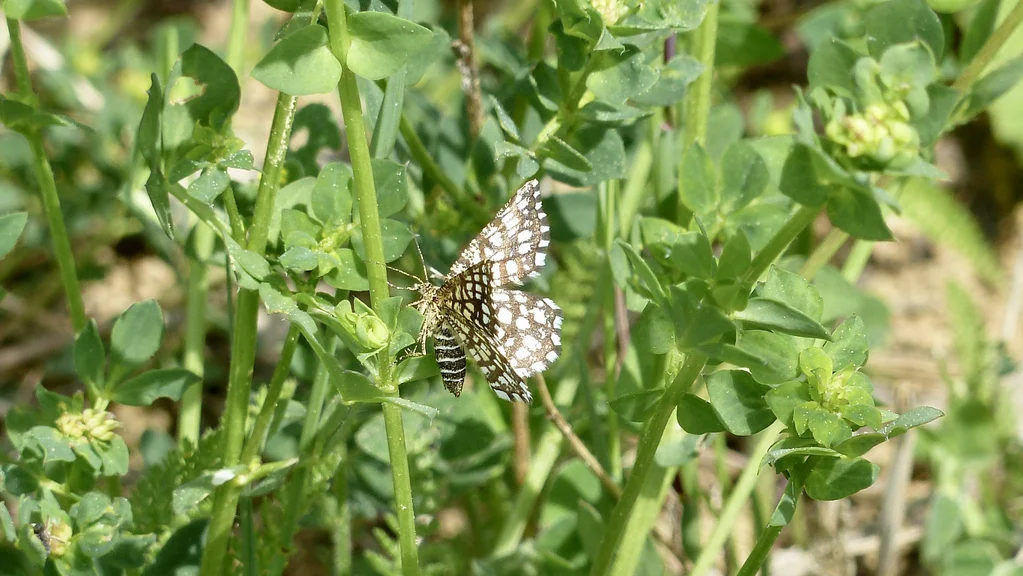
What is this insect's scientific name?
Chiasmia clathrata
